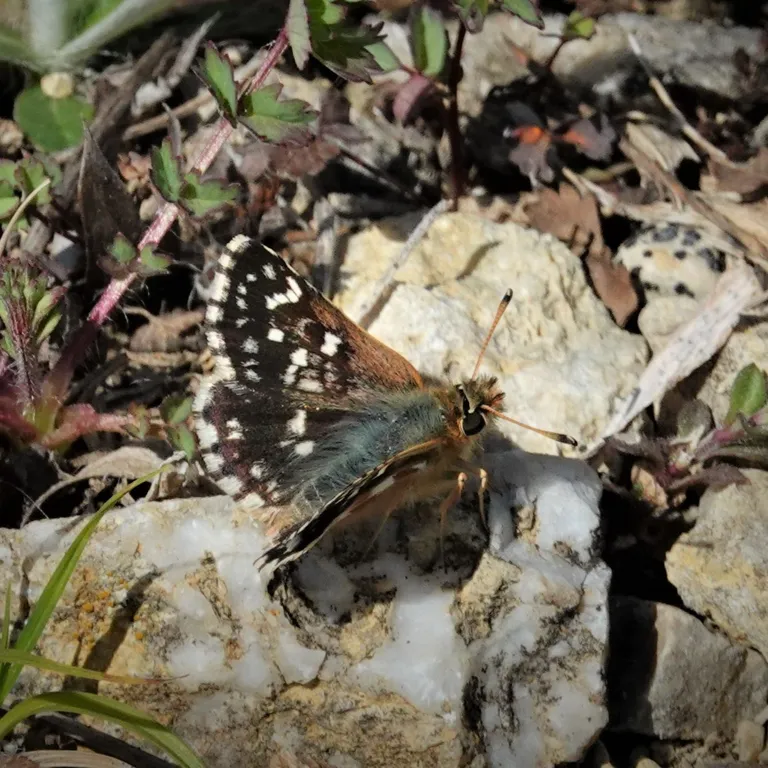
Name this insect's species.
Spialia sertorius
